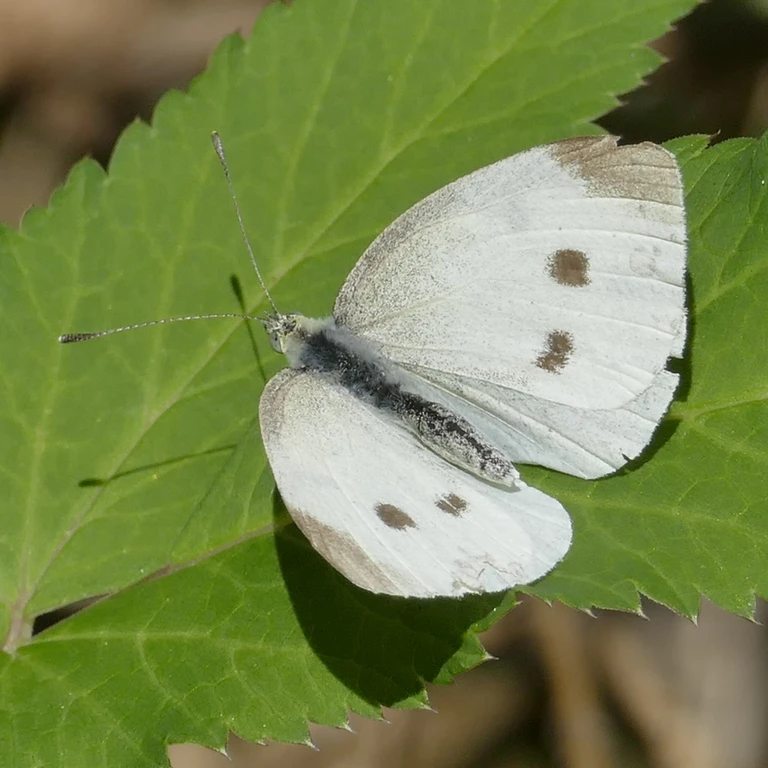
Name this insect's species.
Pieris rapae
